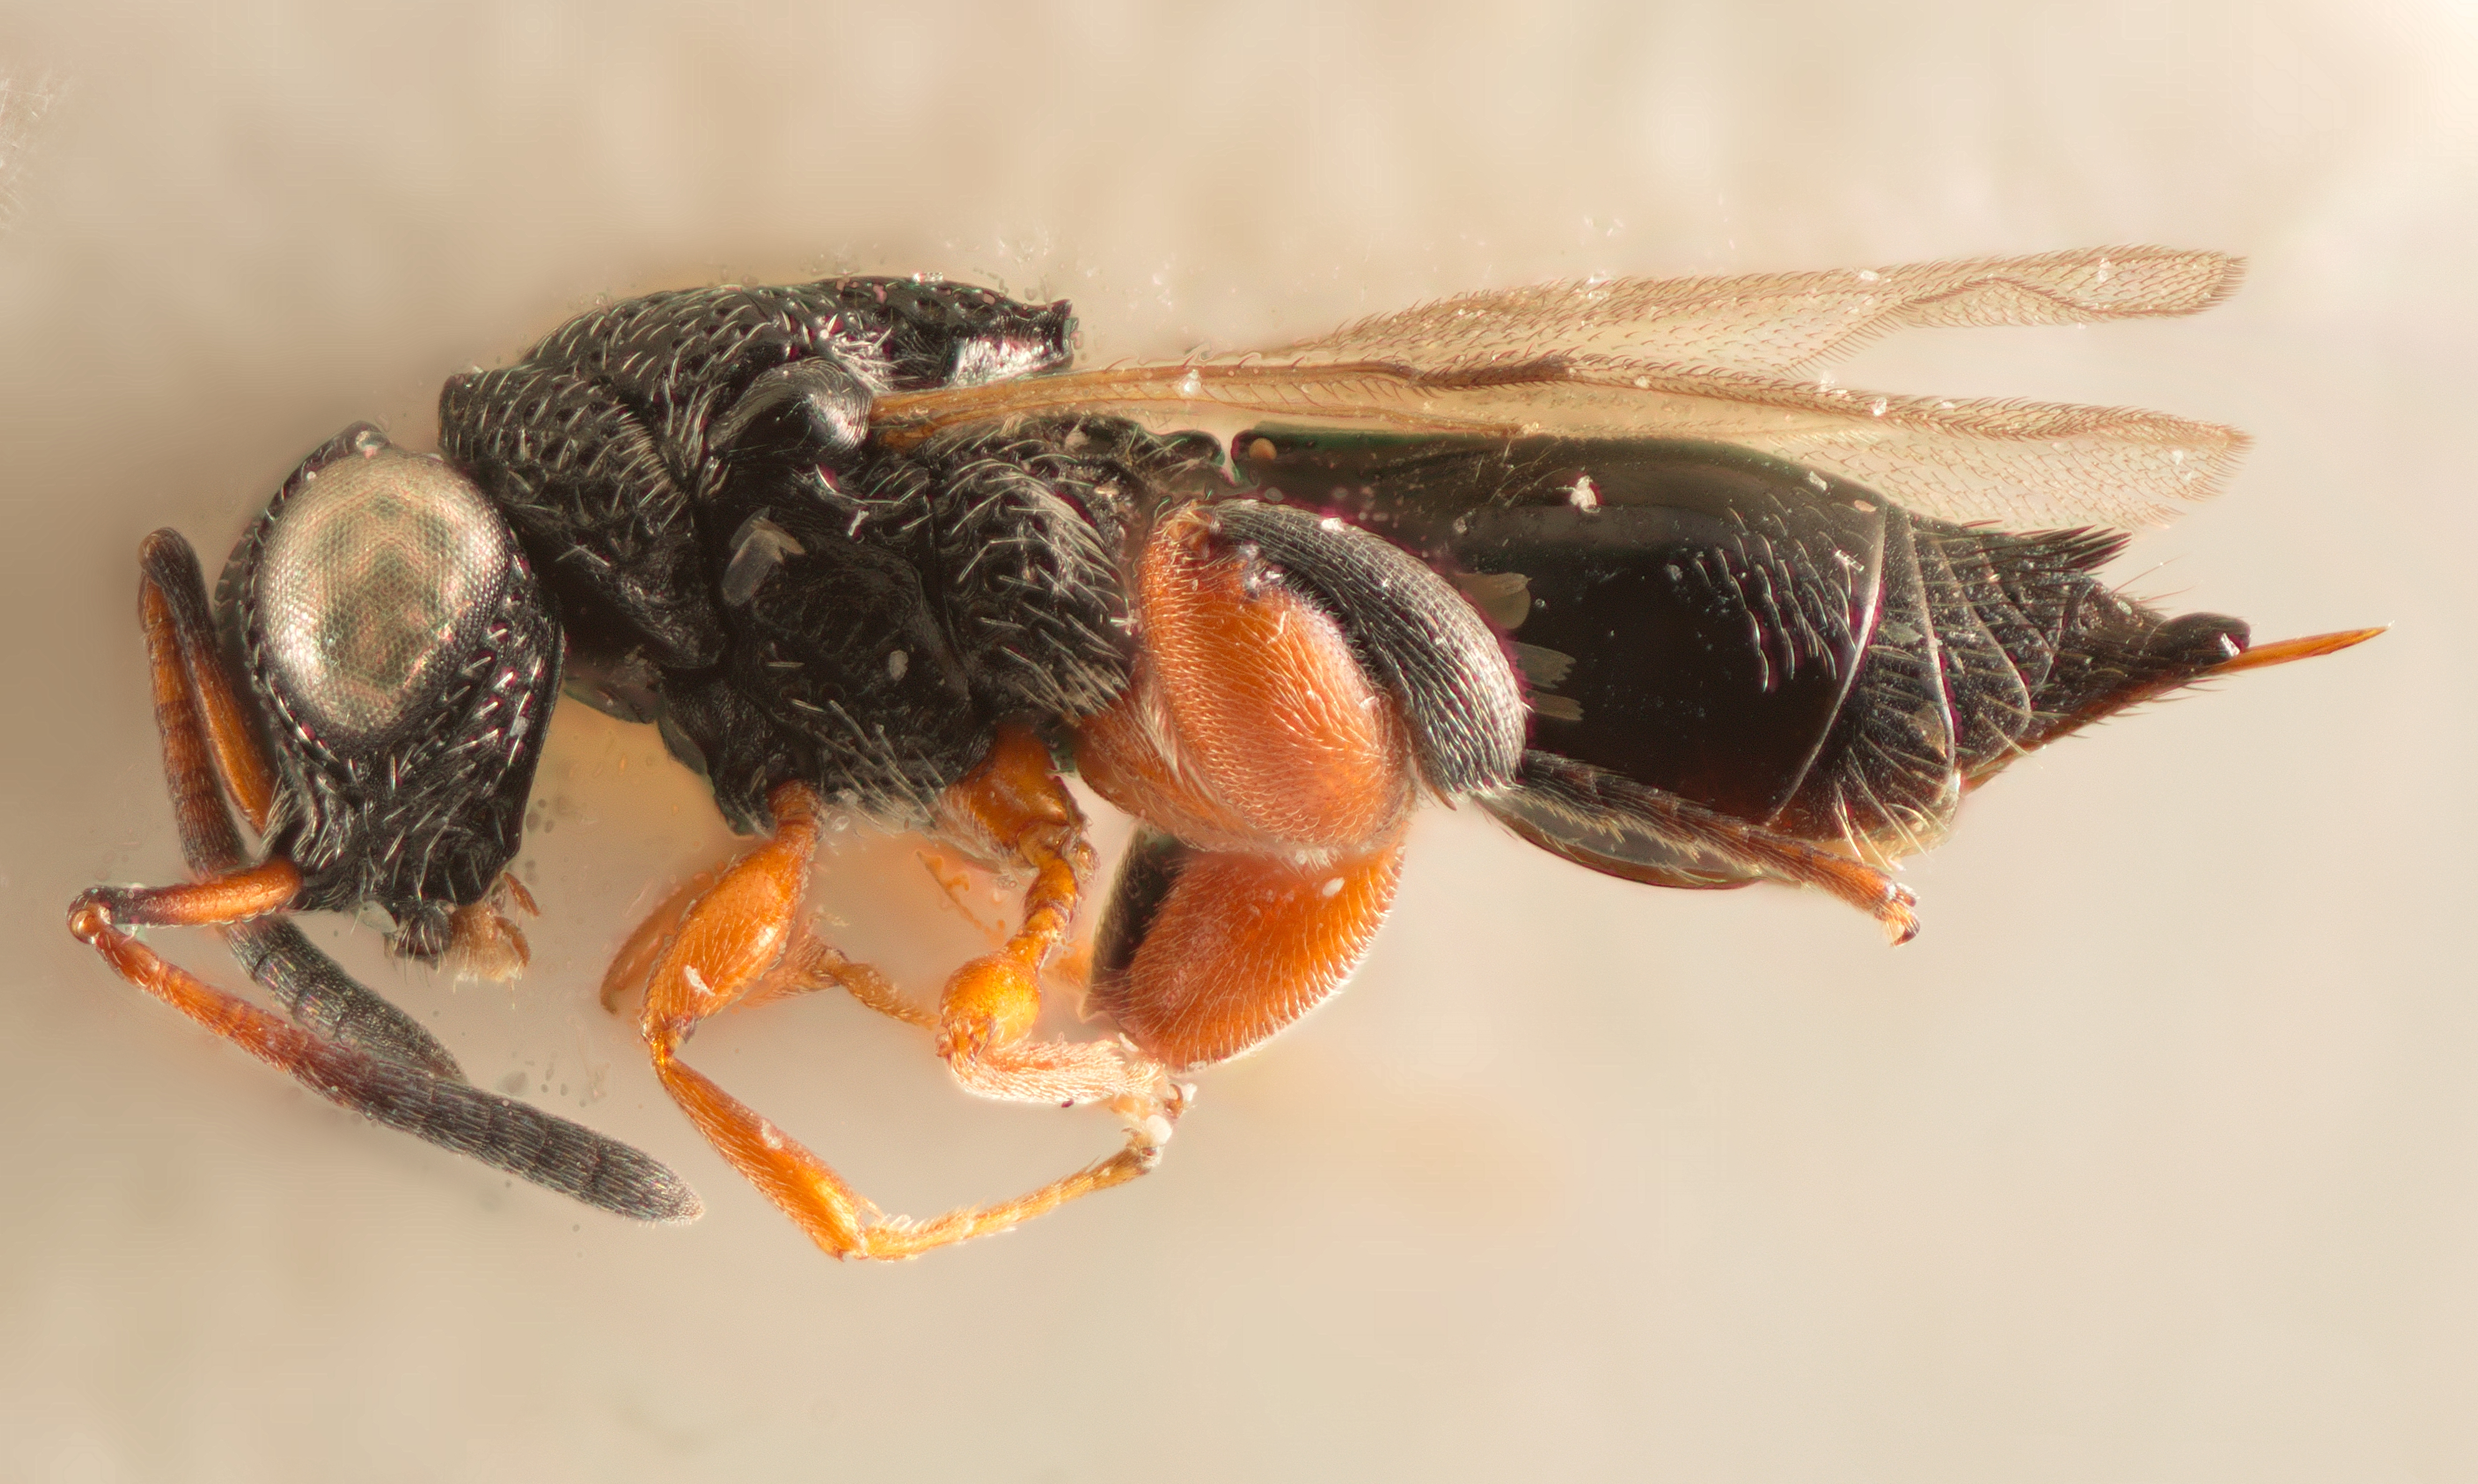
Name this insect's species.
Chirocera producta
